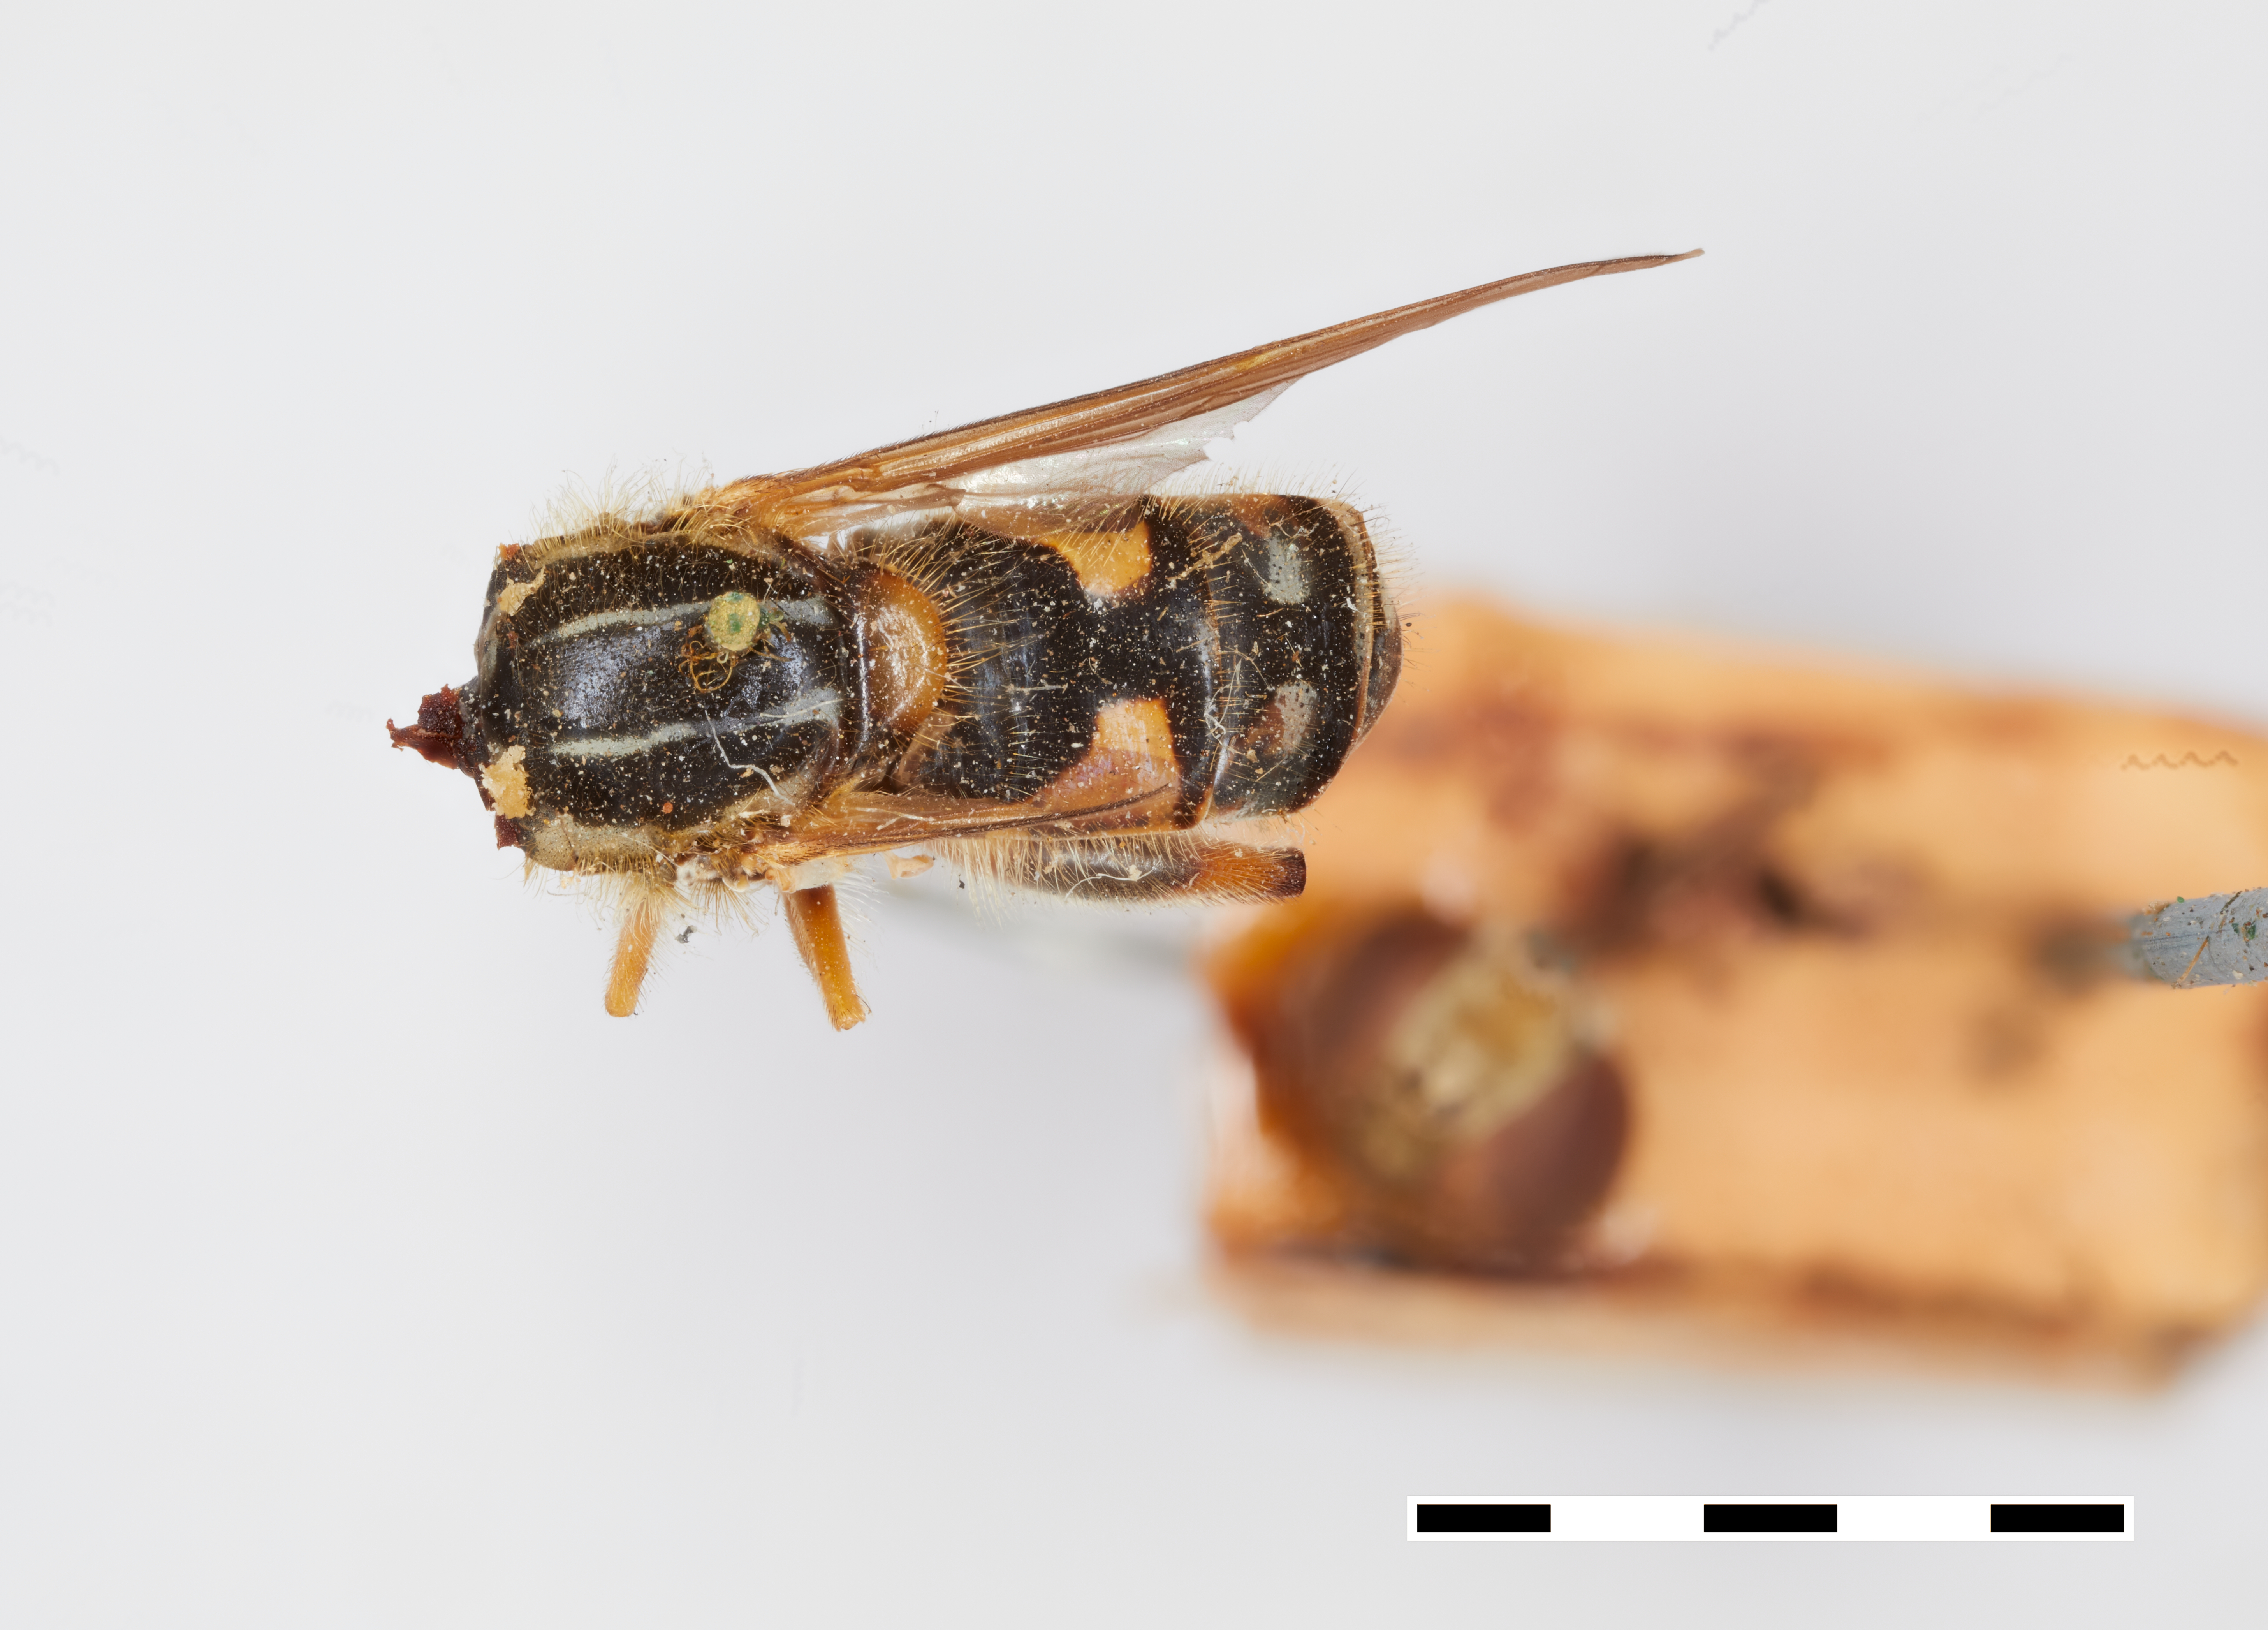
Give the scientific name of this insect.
Helophilus conostomus
